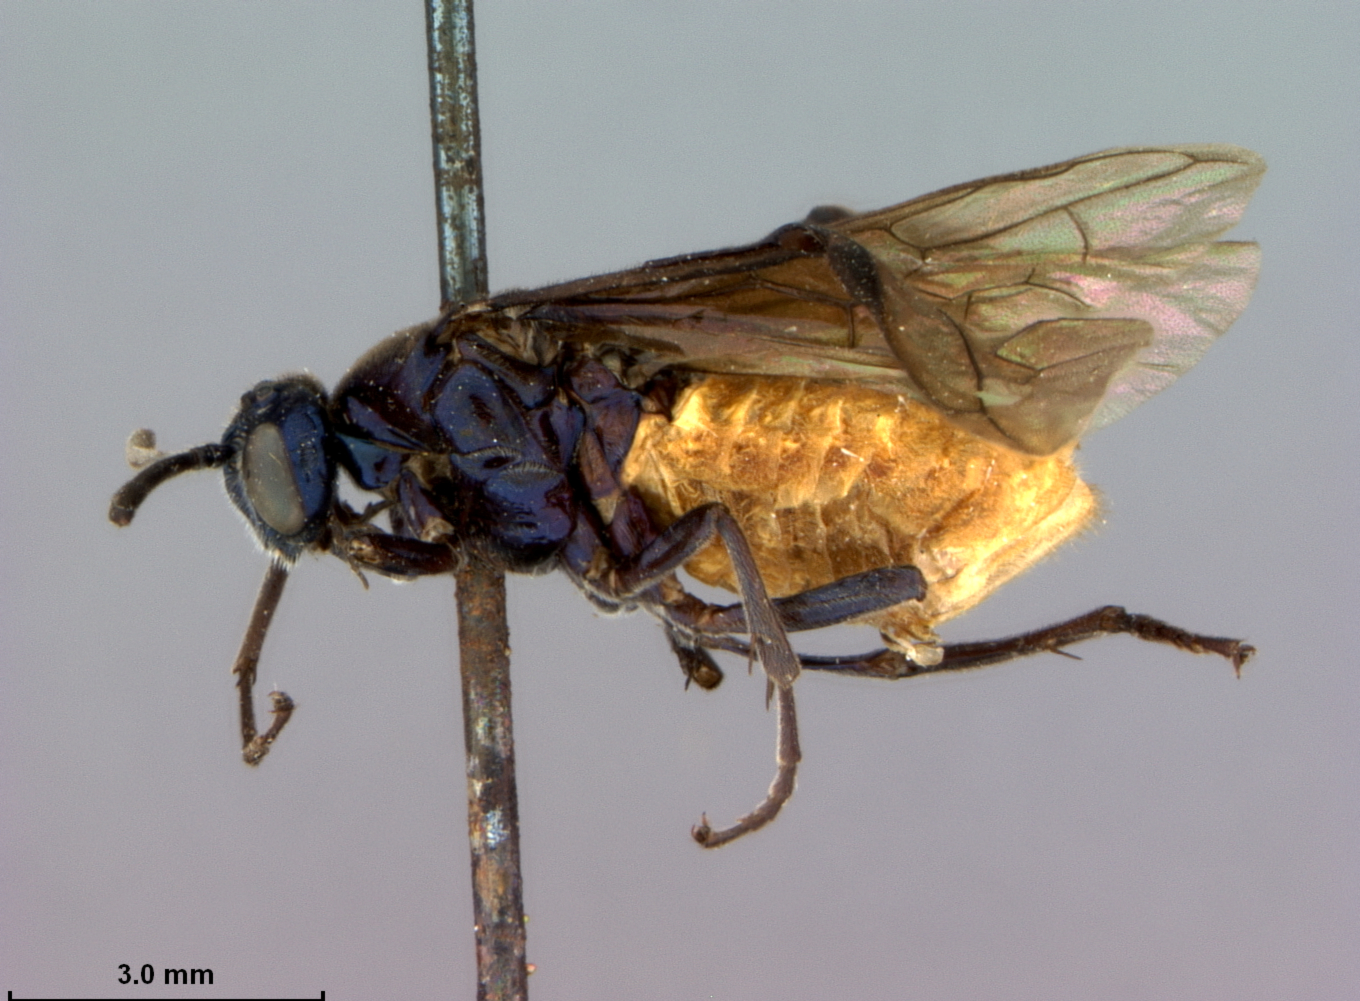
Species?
Arge geei (also Grinda phorineoreuma)
